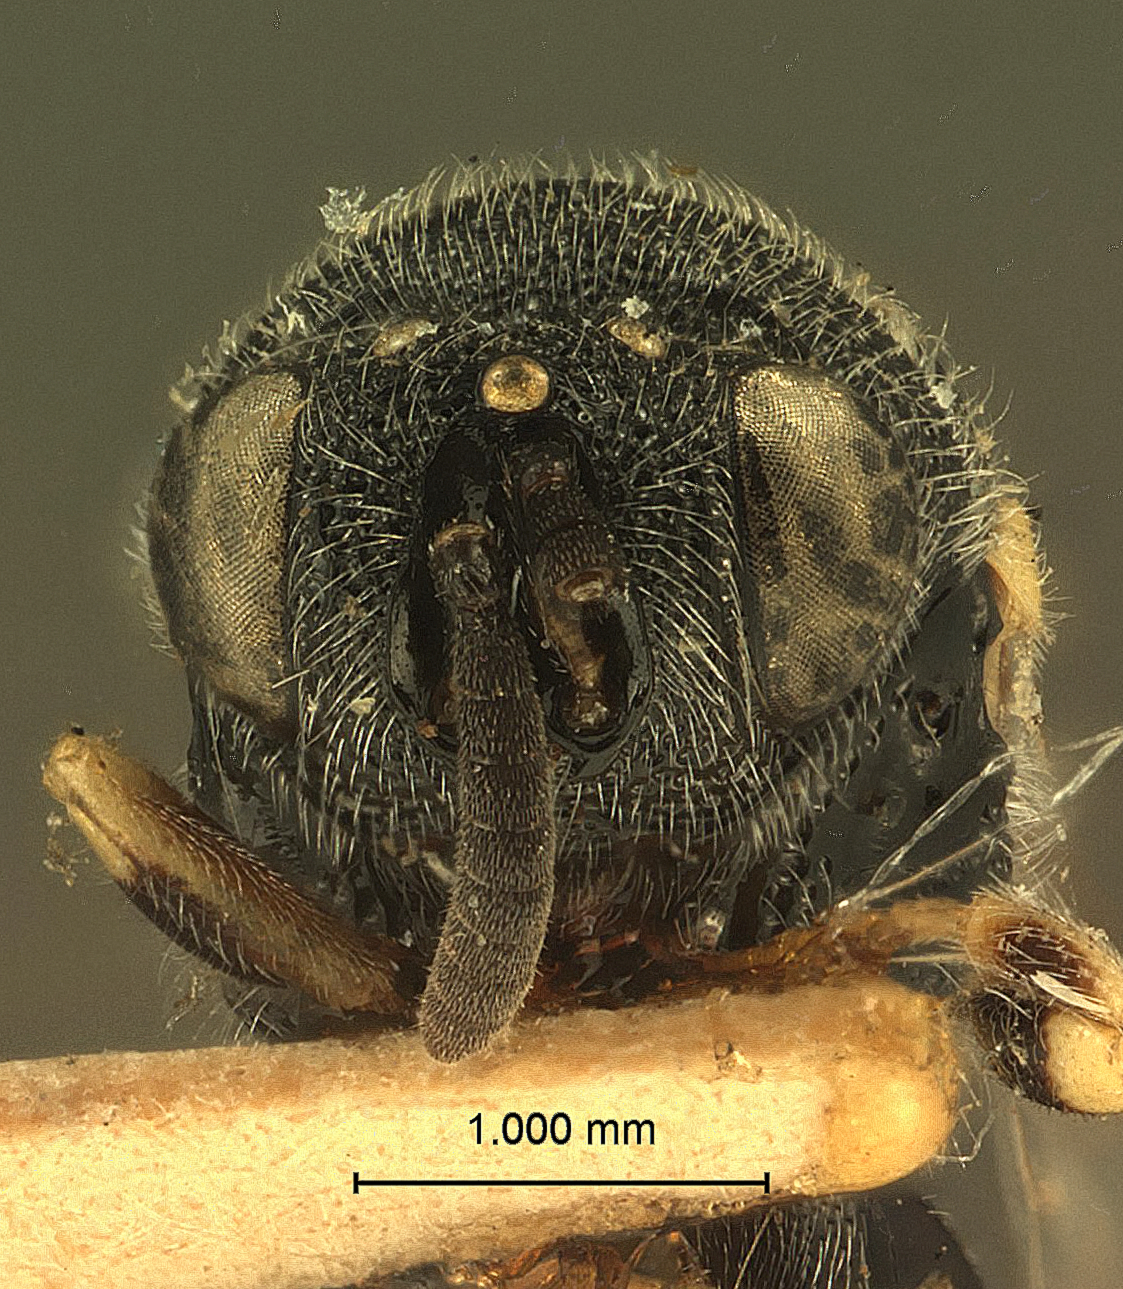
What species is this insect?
Chalcis paraplesia
